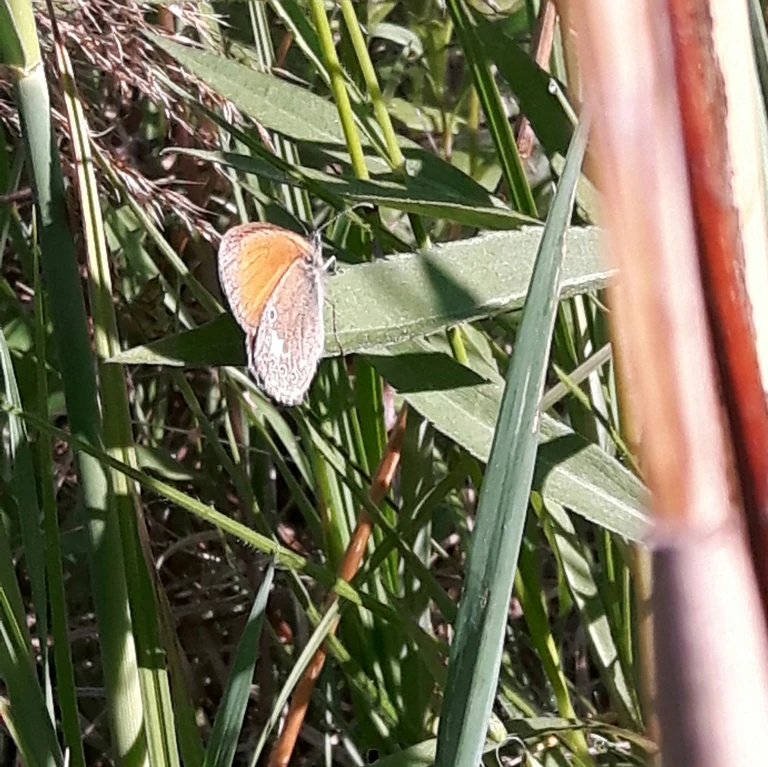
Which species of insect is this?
Coenonympha glycerion (also Coenonympha iphis)
